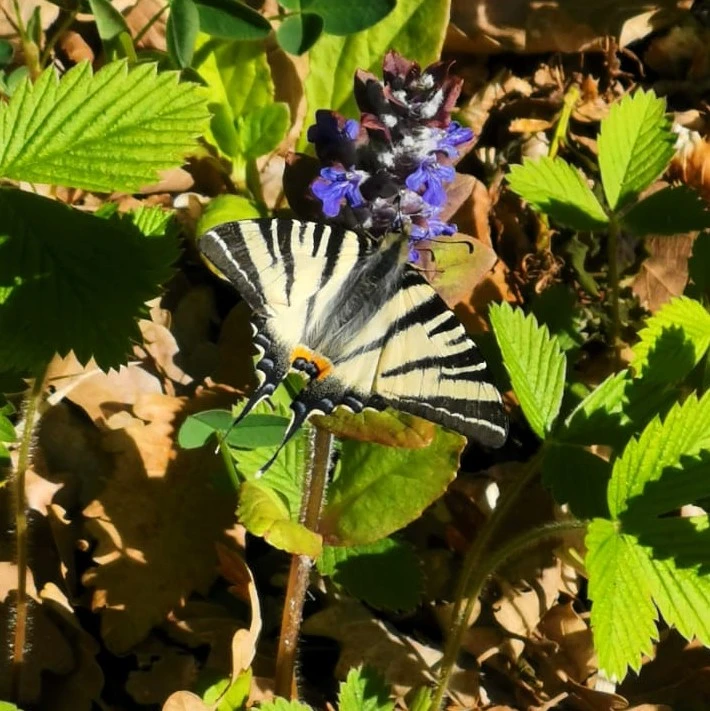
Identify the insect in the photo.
Iphiclides podalirius
